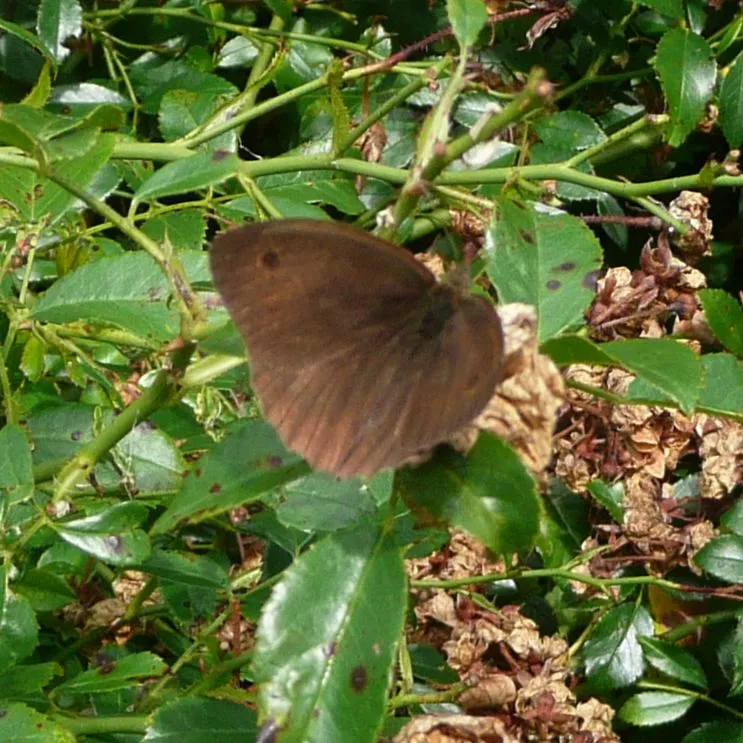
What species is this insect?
Maniola jurtina
